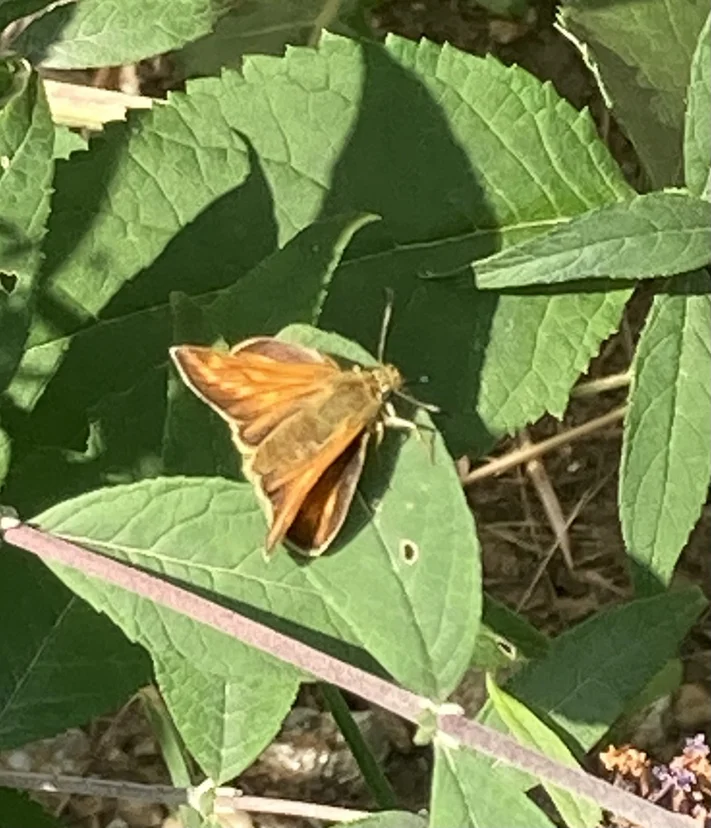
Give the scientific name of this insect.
Ochlodes sylvanus (also Ochlodes venata)
